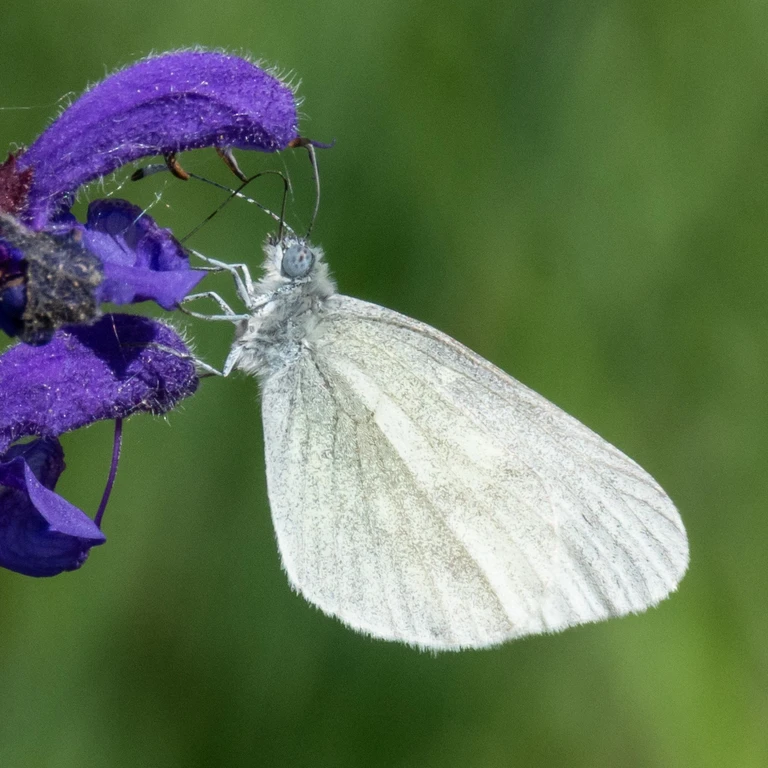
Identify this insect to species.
Leptidea sinapis/juvernica
